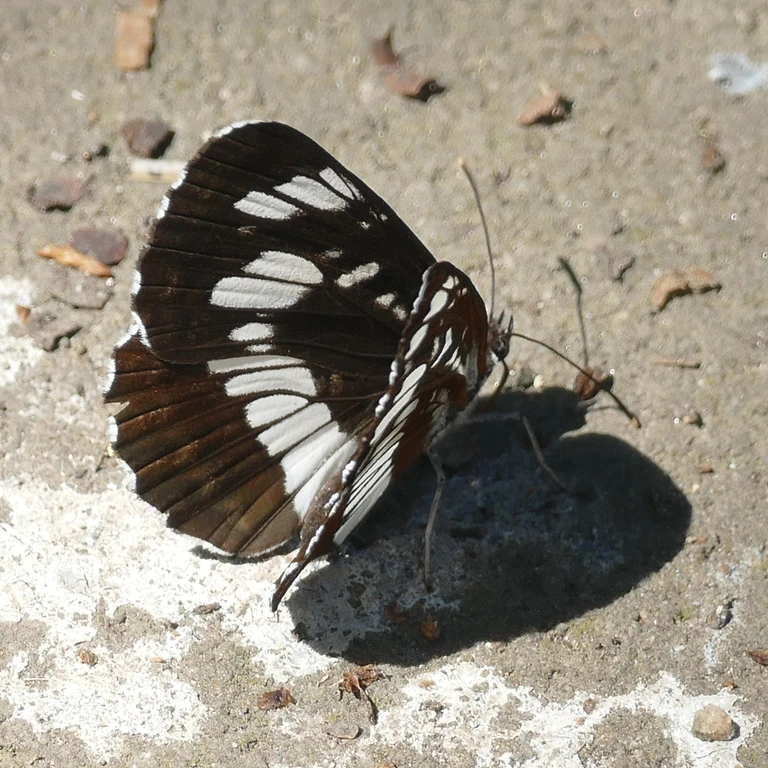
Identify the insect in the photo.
Neptis rivularis
